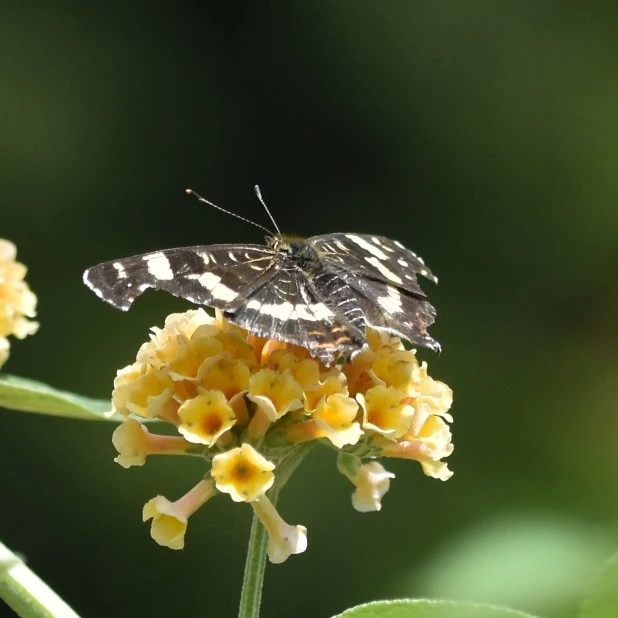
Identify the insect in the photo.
Araschnia levana
